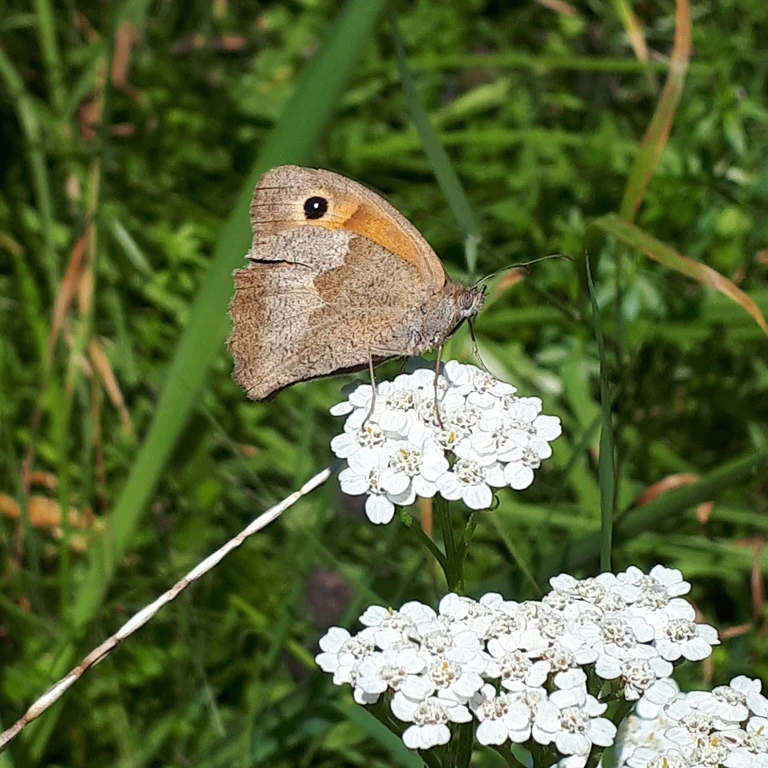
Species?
Maniola jurtina
